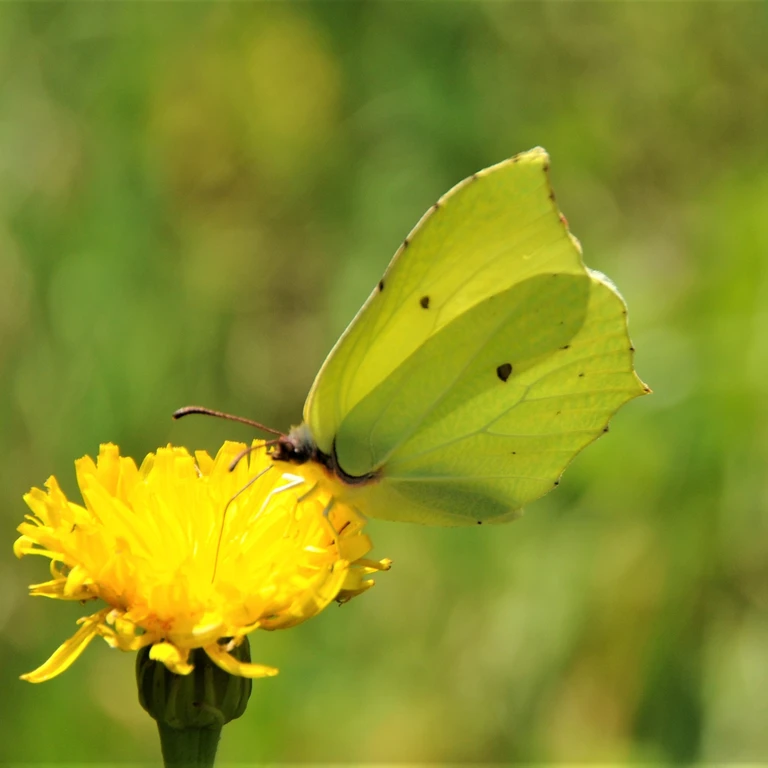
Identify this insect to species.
Gonepteryx rhamni
